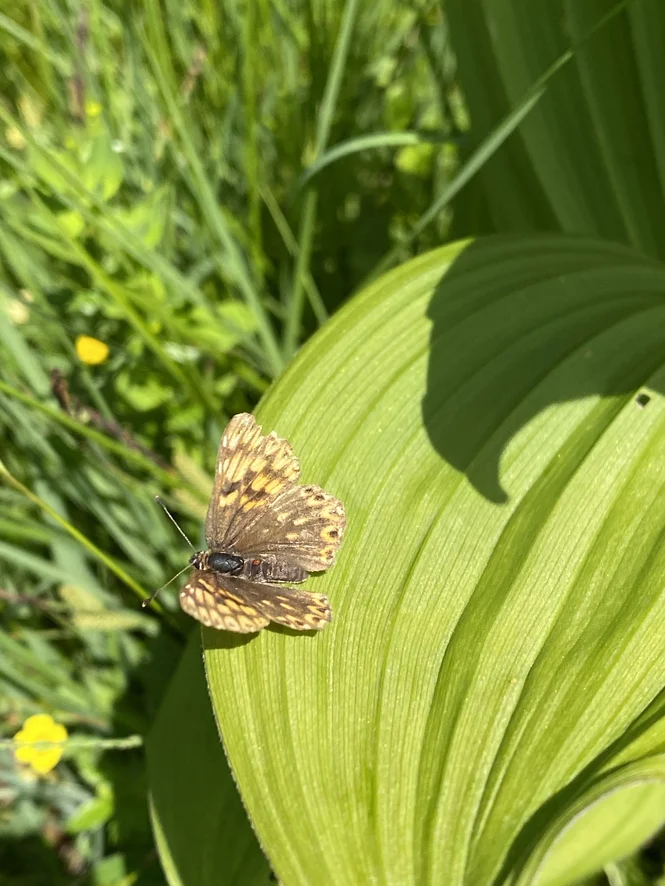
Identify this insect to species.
Hamearis lucina
